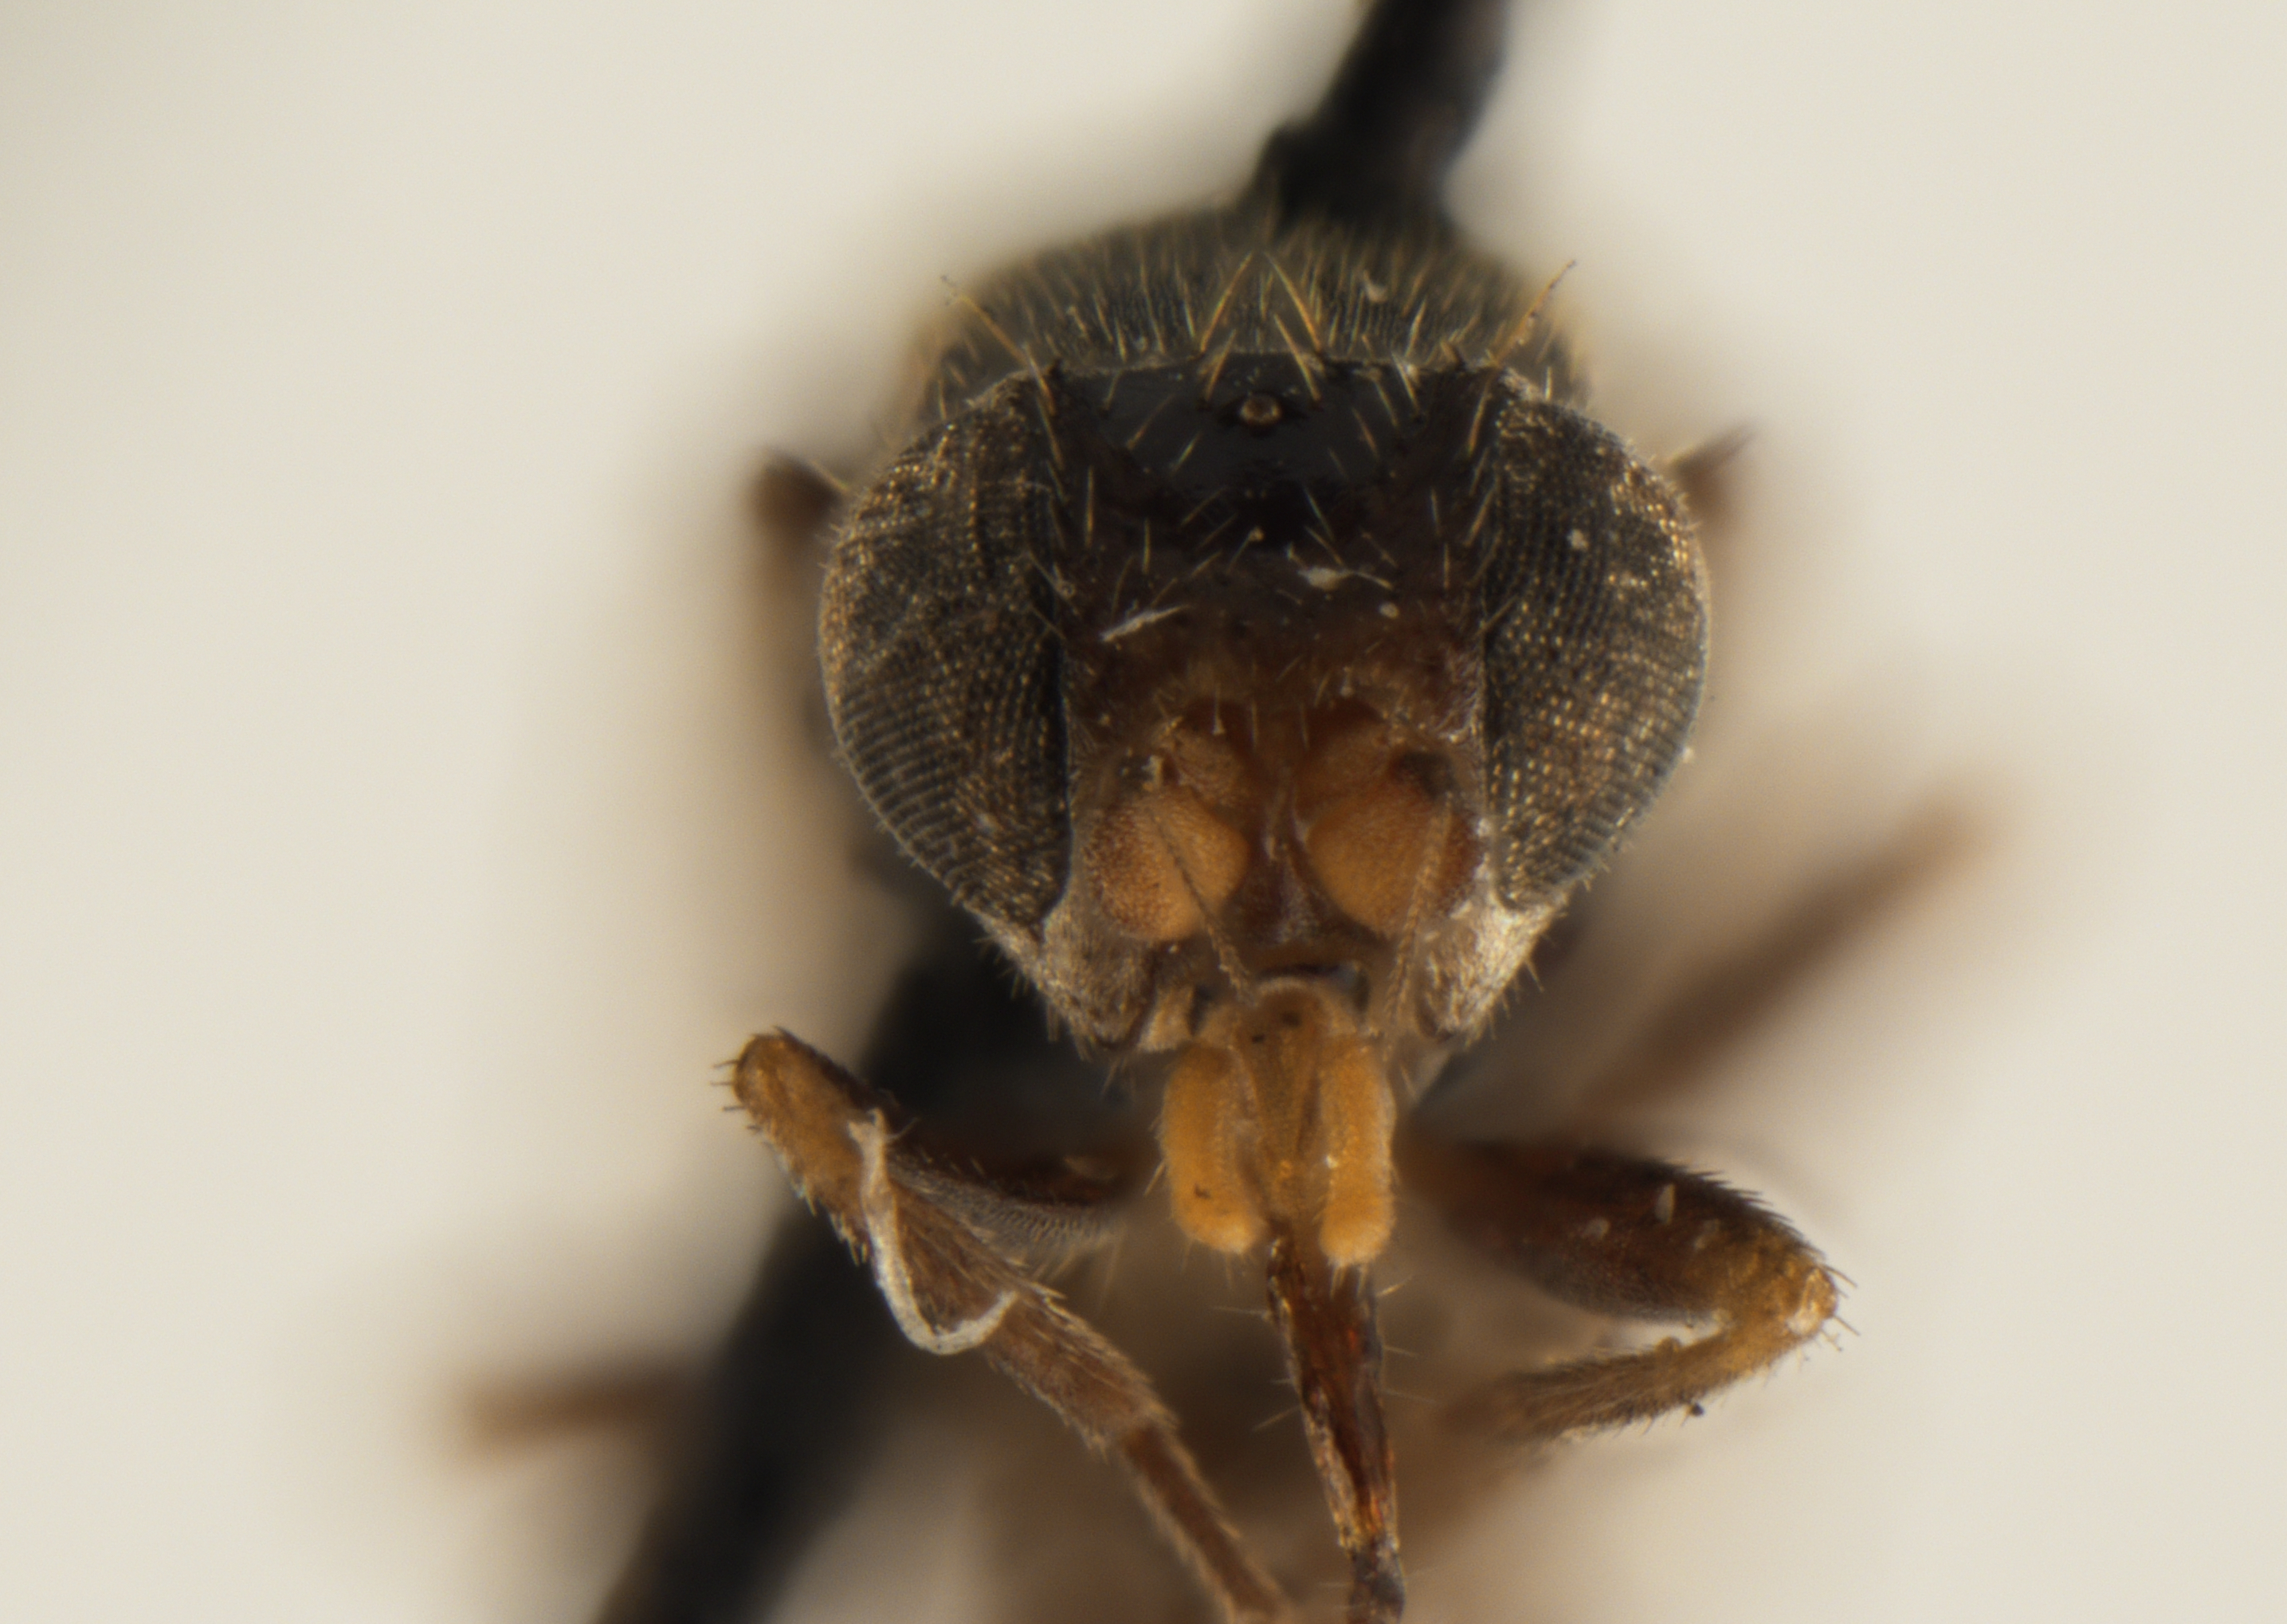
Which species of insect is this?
Siphonella excipiens
